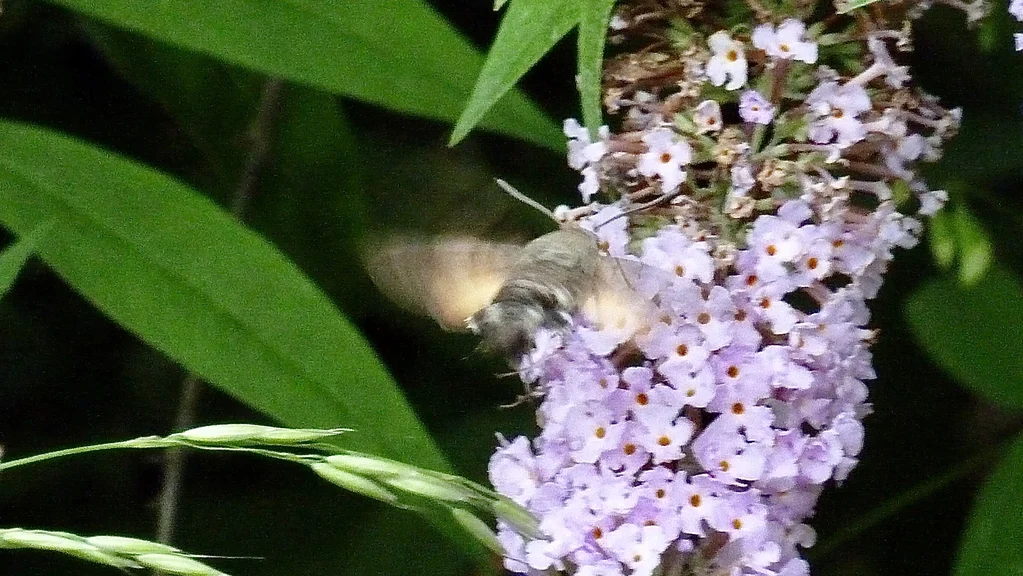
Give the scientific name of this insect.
Macroglossum stellatarum
